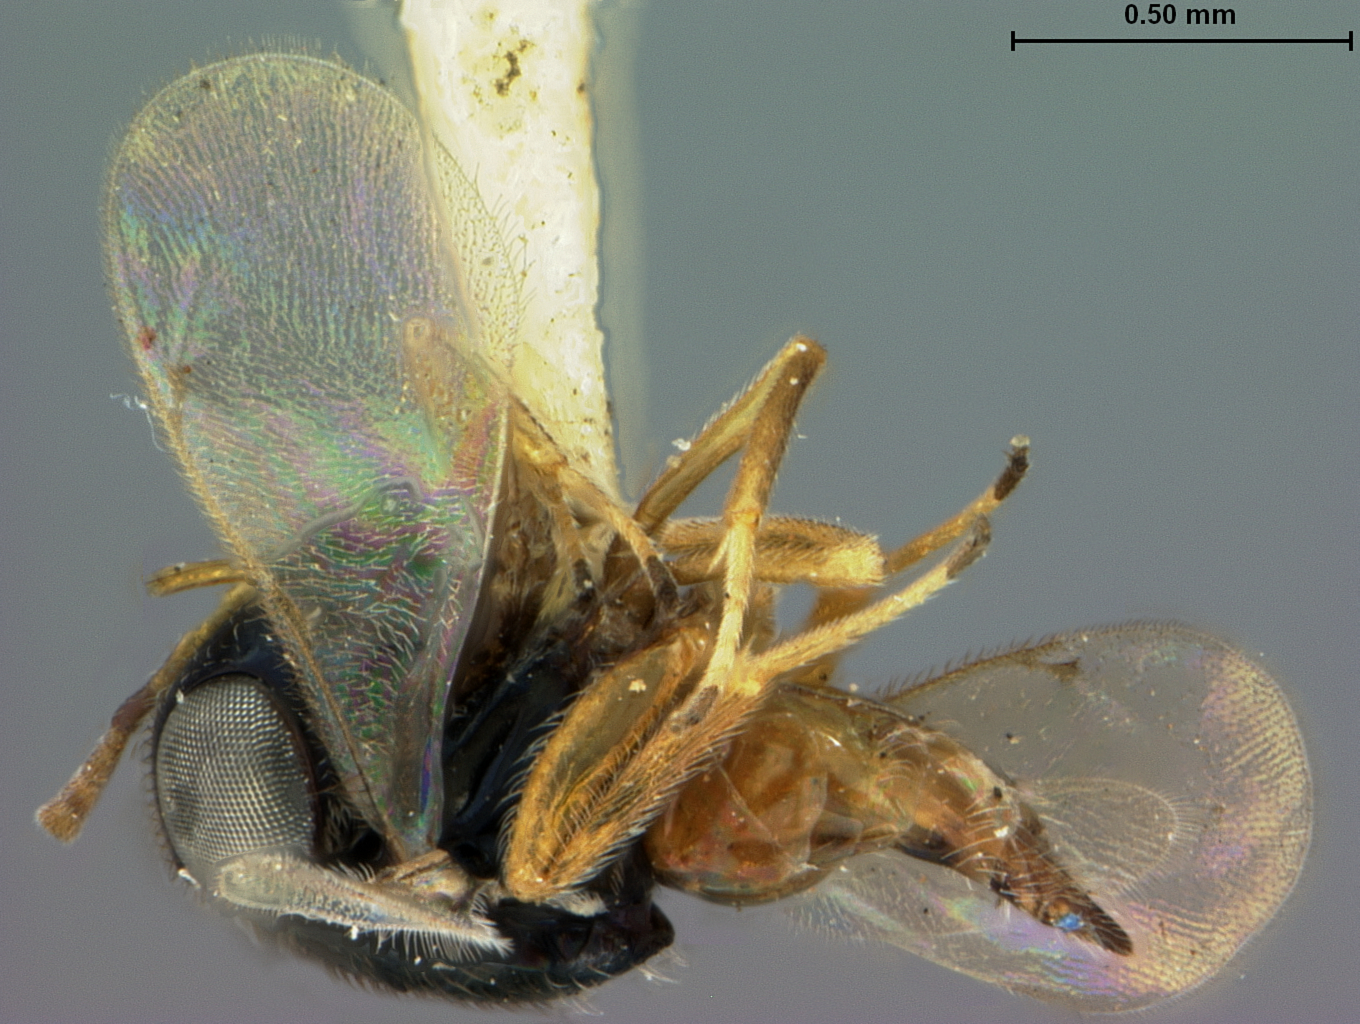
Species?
Euricephalus alcocki
